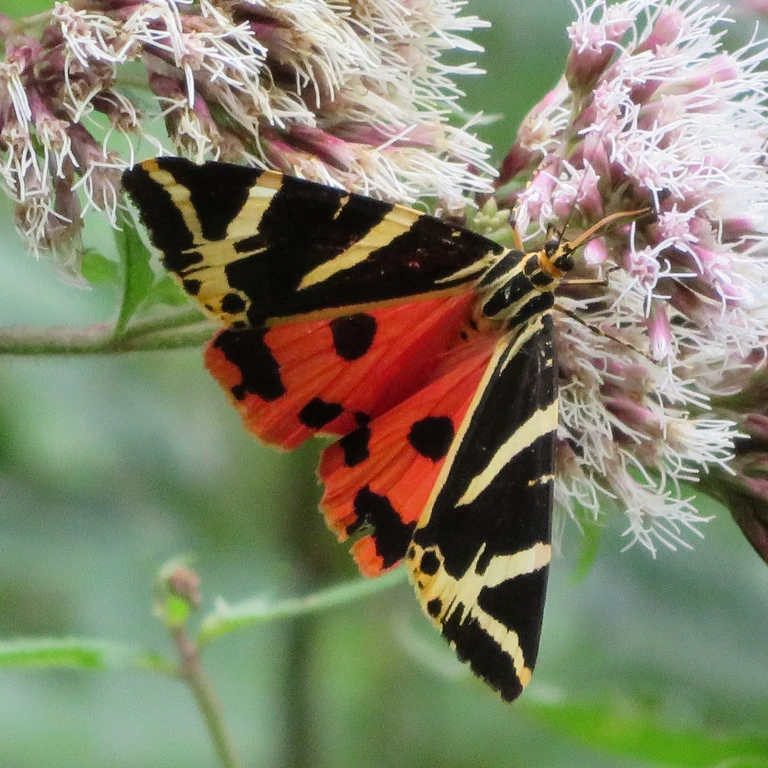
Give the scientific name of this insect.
Euplagia quadripunctaria
